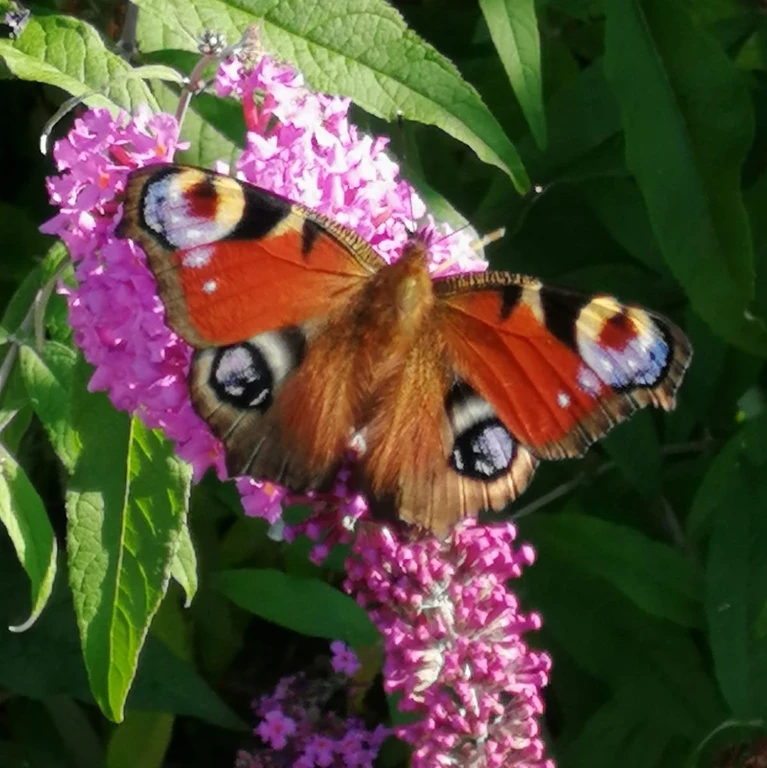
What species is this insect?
Aglais io
